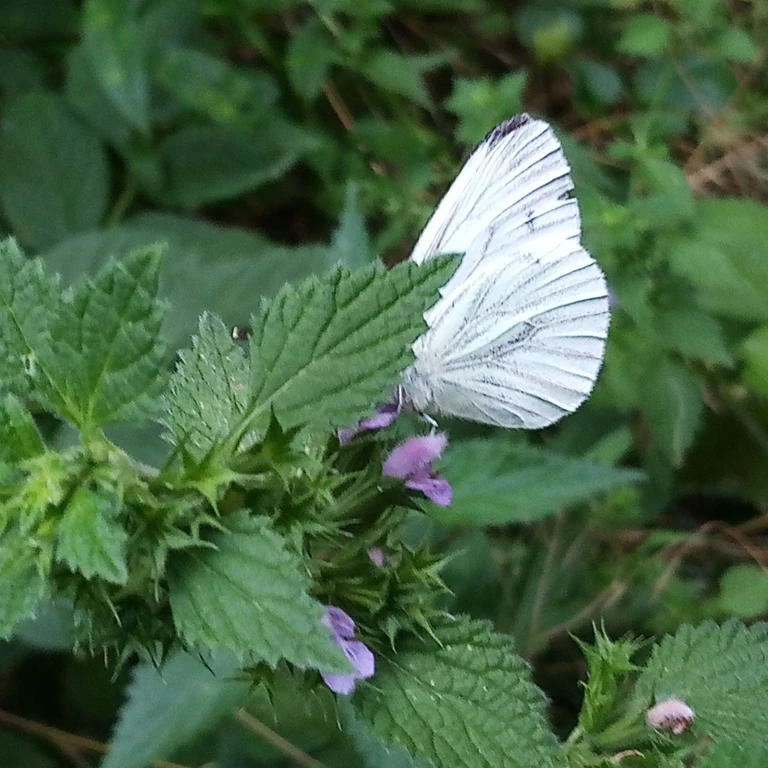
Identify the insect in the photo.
Pieris napi
